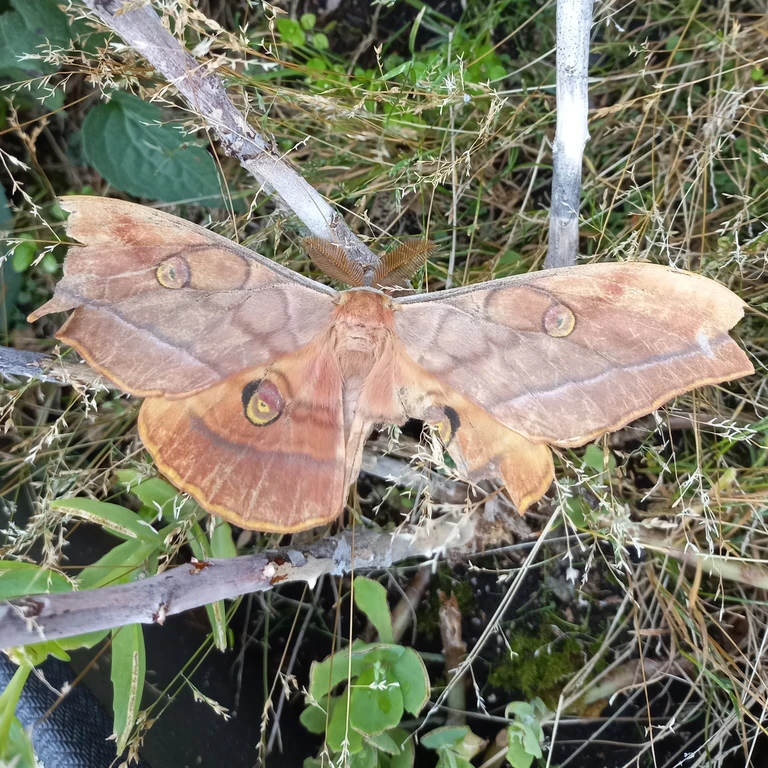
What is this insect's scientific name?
Antheraea yamamai
